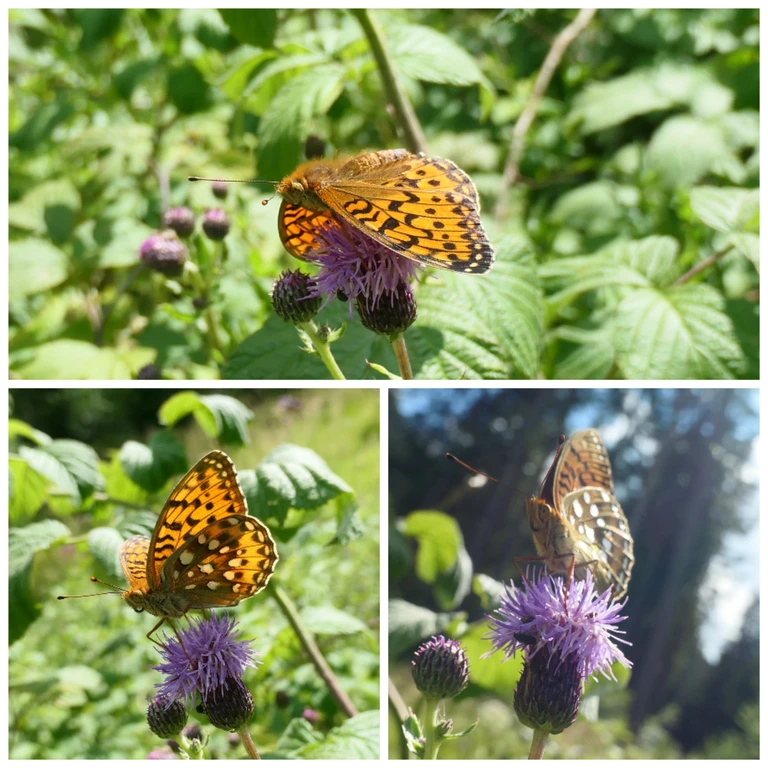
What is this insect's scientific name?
Speyeria aglaja
